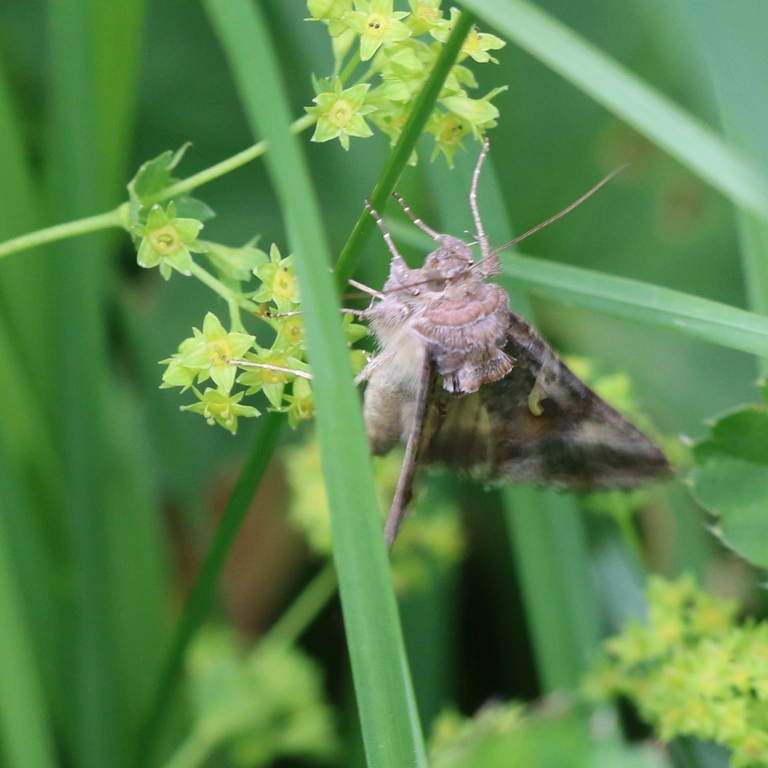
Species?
Autographa gamma
